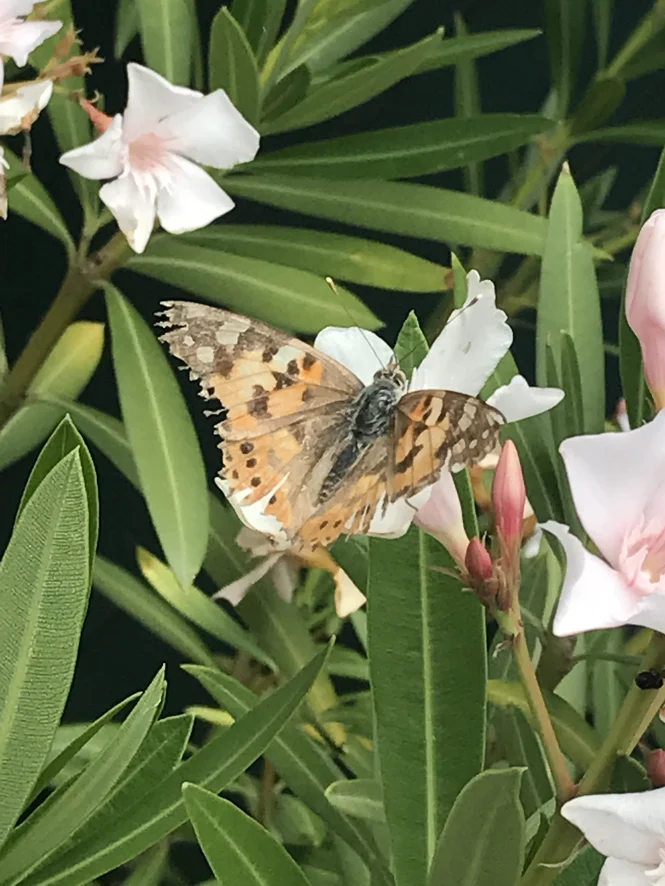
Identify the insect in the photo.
Vanessa cardui
